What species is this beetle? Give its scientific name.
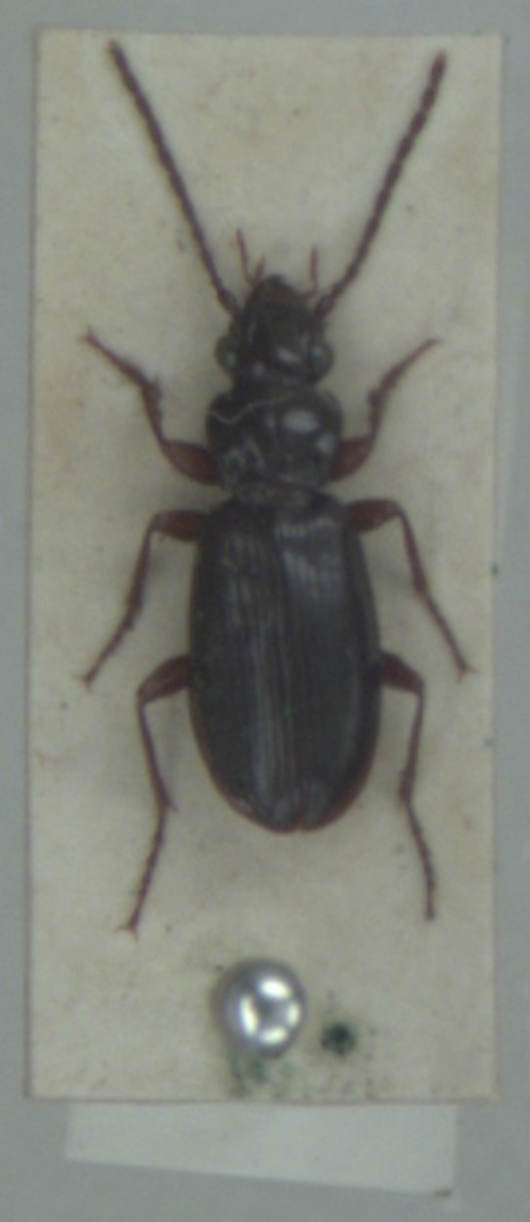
Patrobus atrorufus
